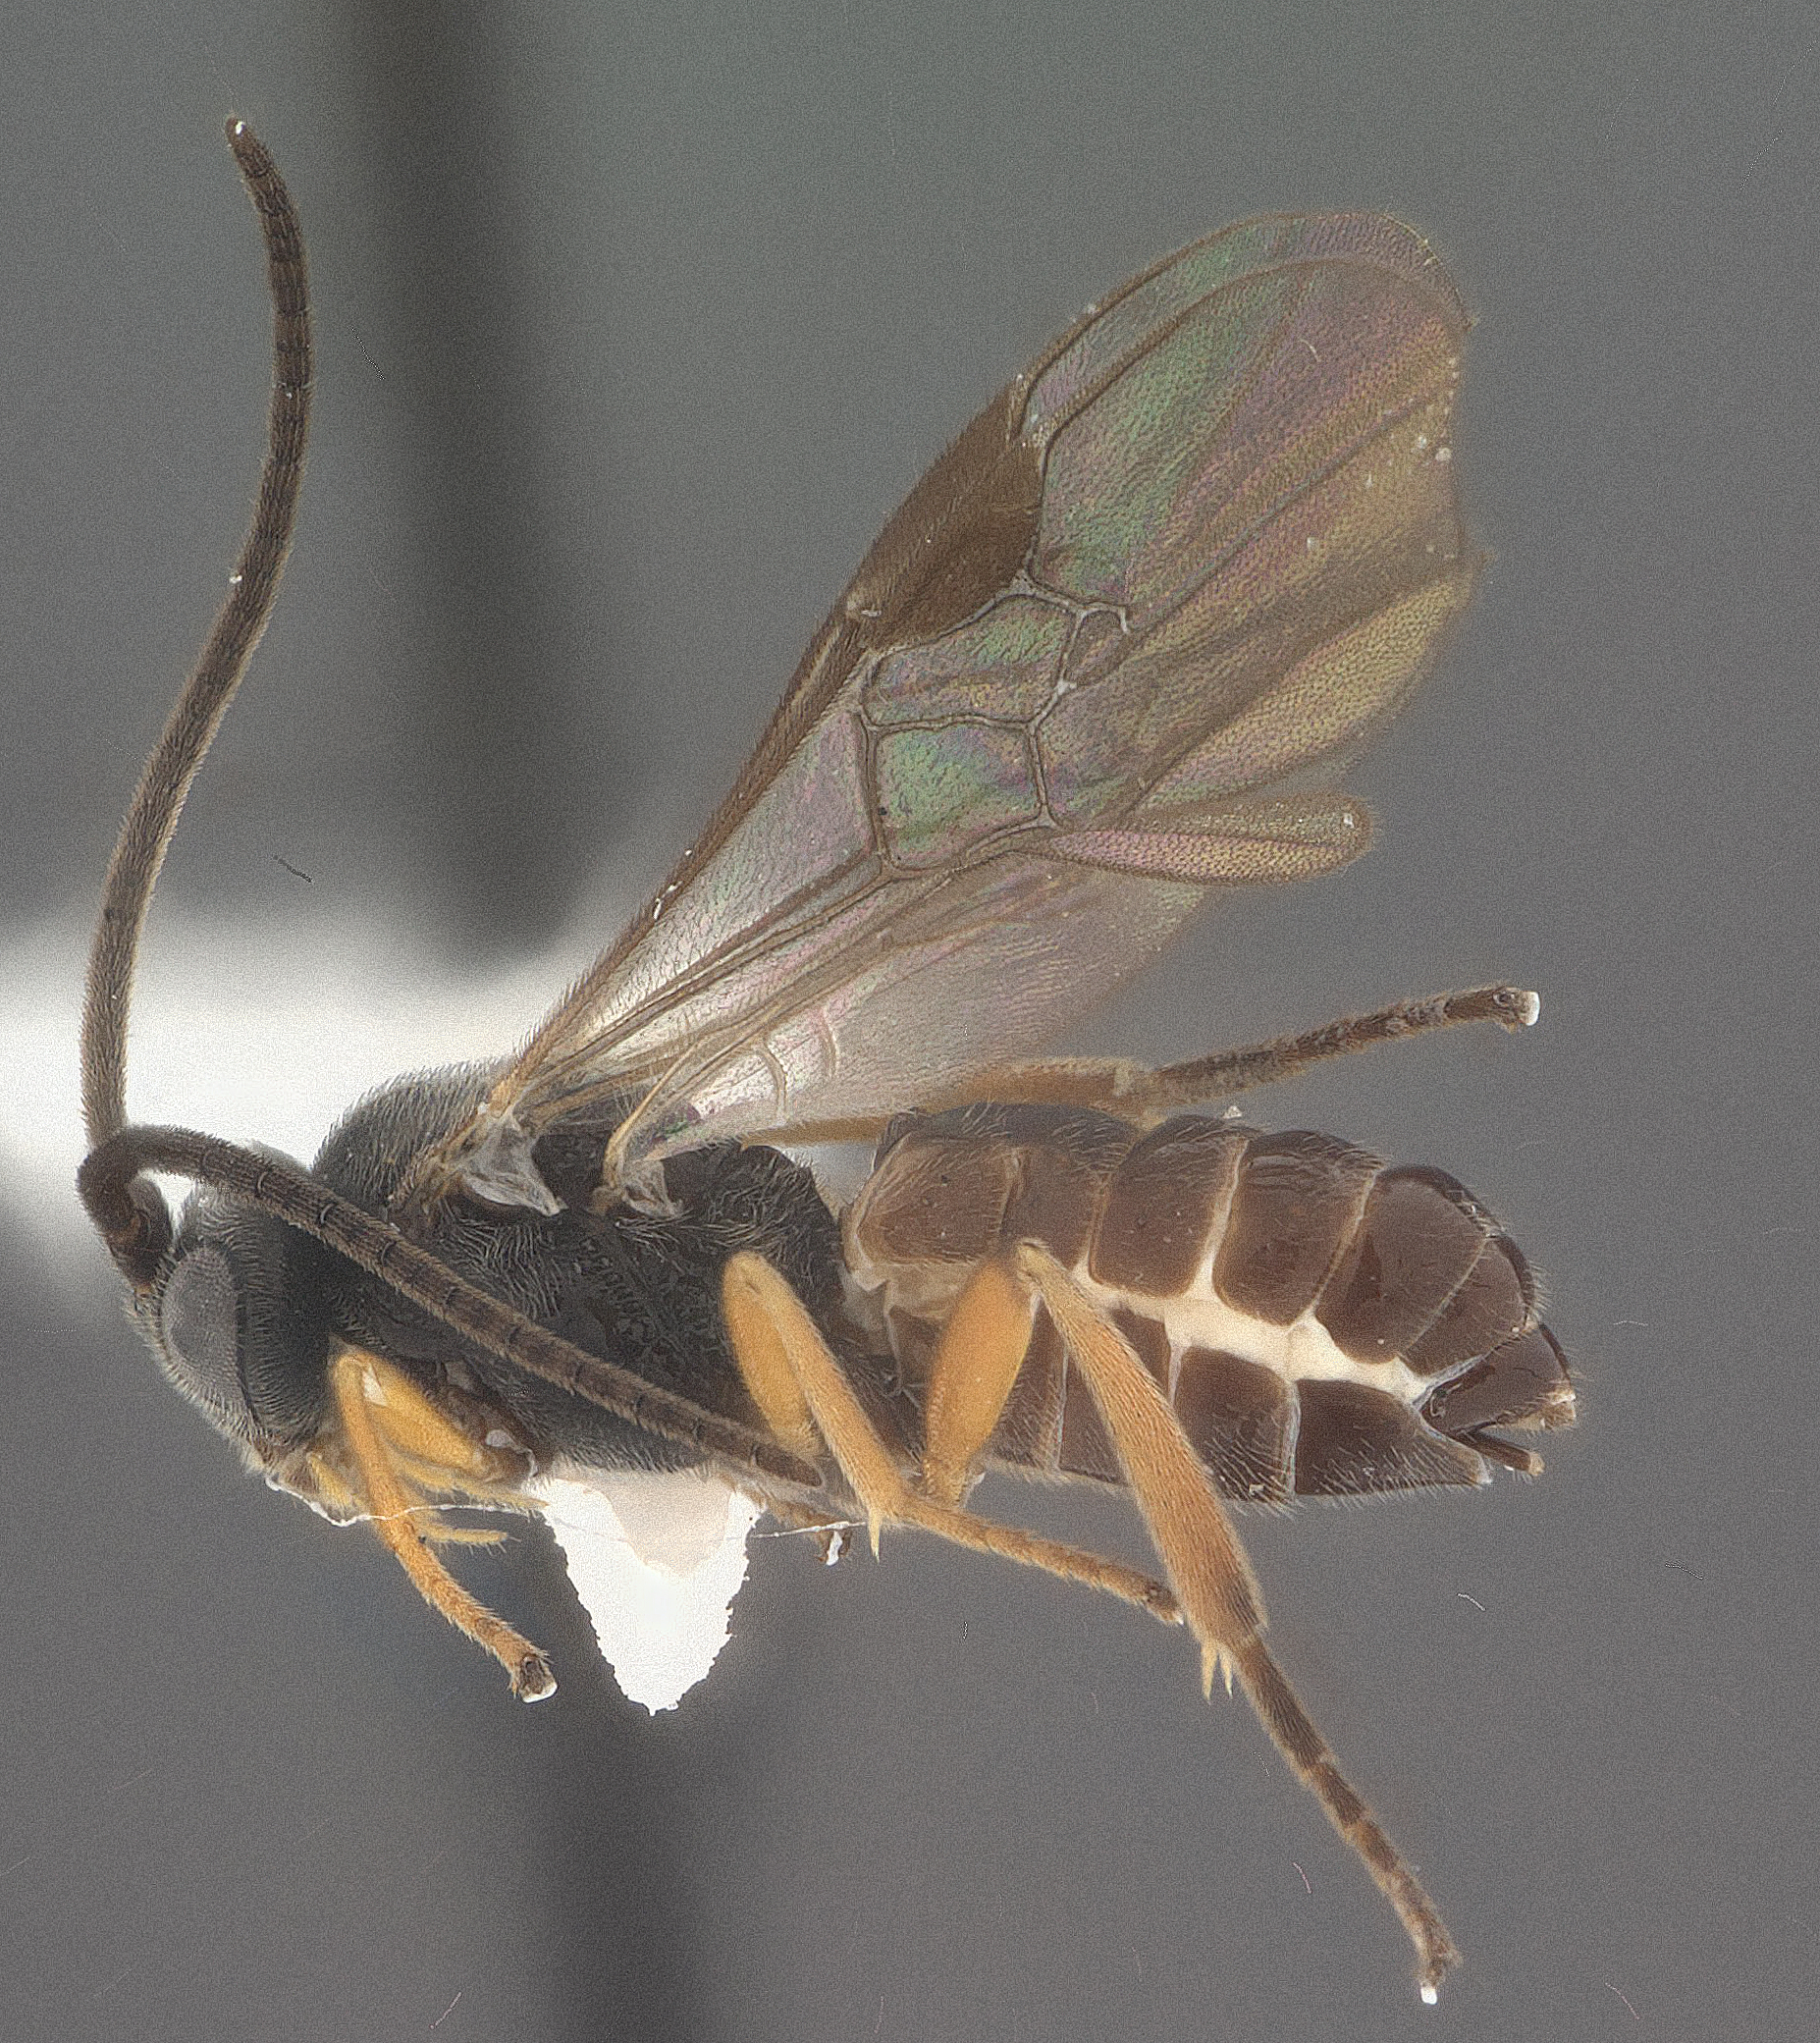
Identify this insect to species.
Microplitis marini
